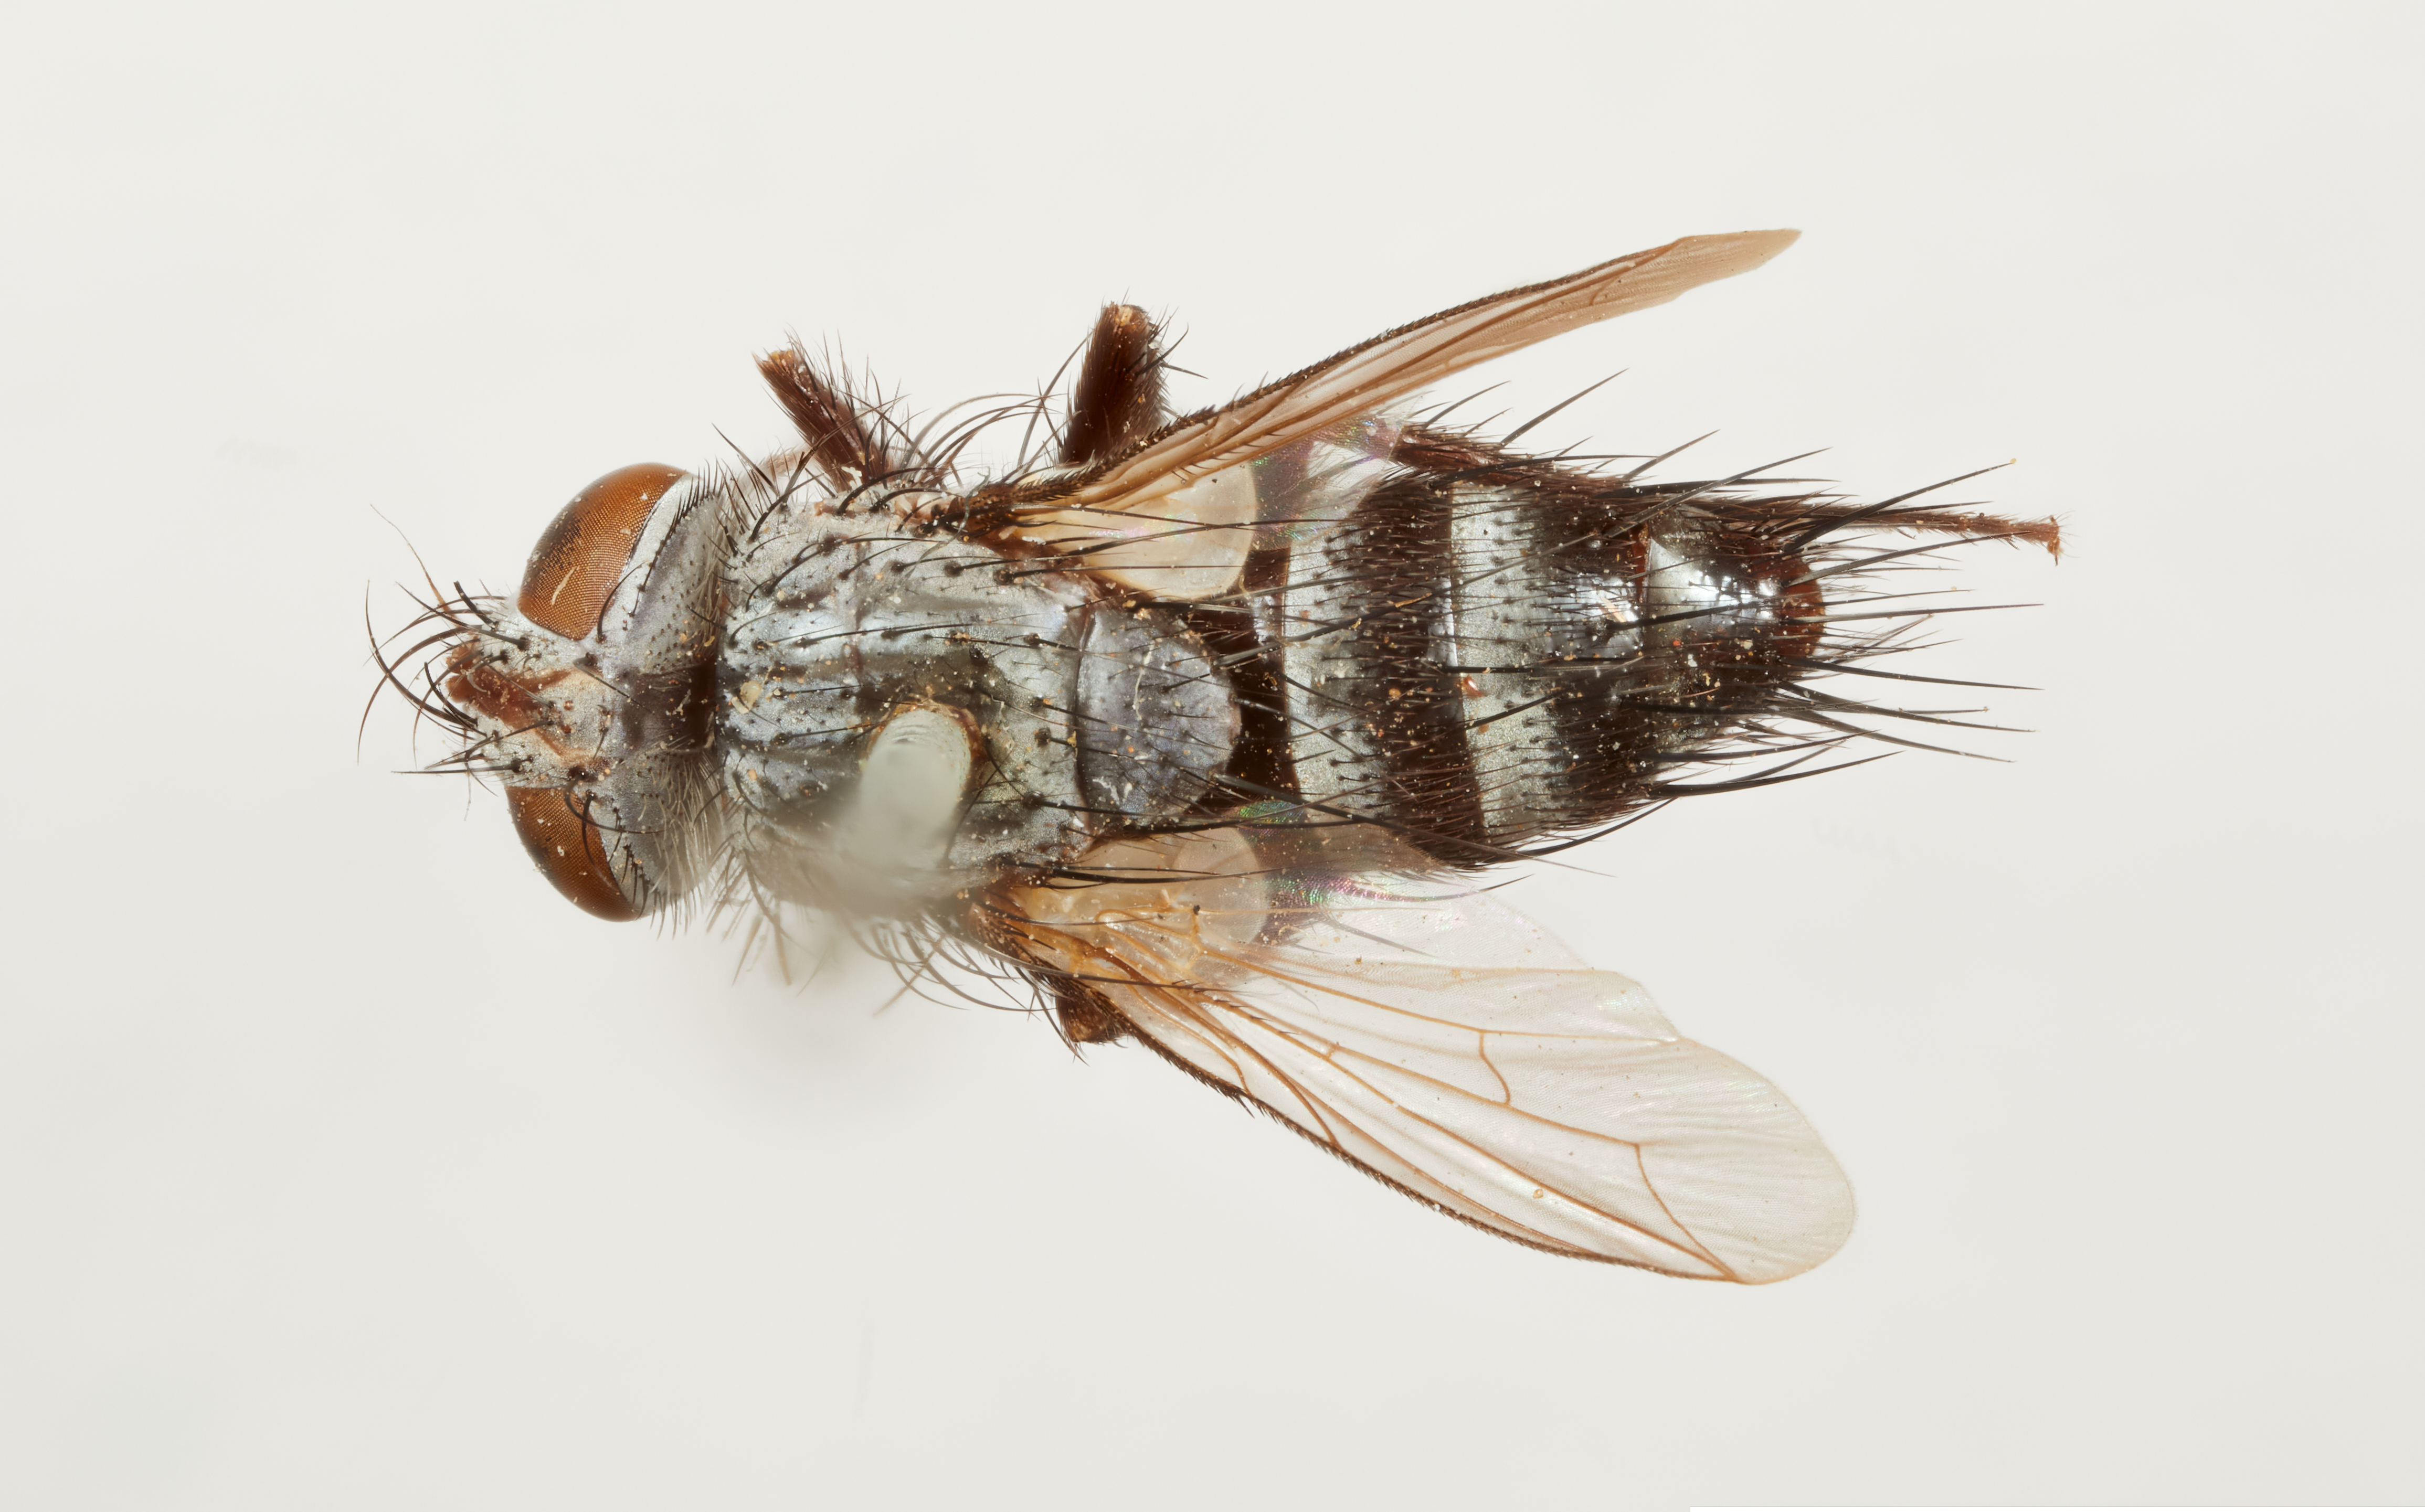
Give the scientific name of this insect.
Phoeniciomyia arizonica
